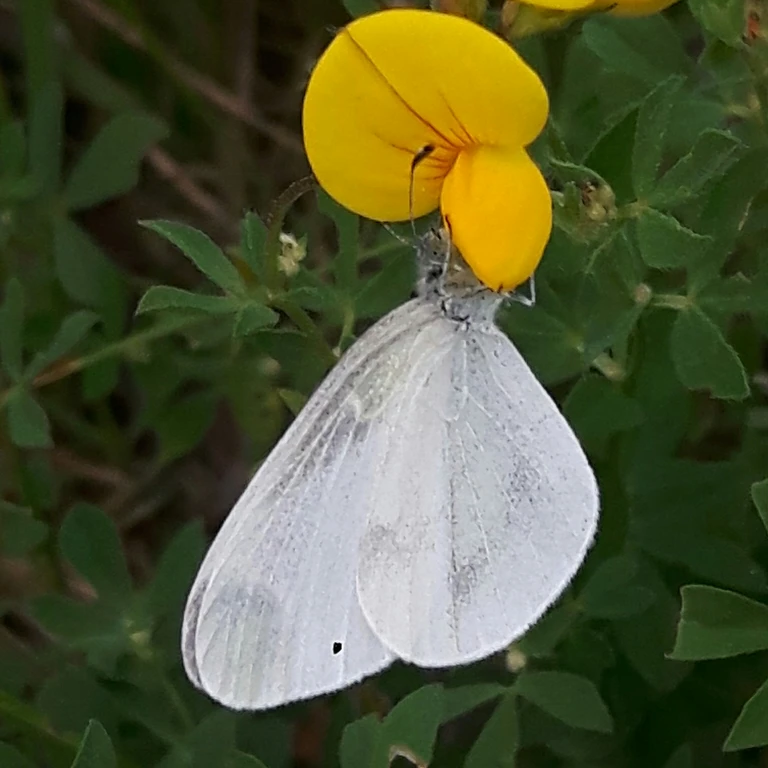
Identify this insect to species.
Leptidea sinapis/juvernica
